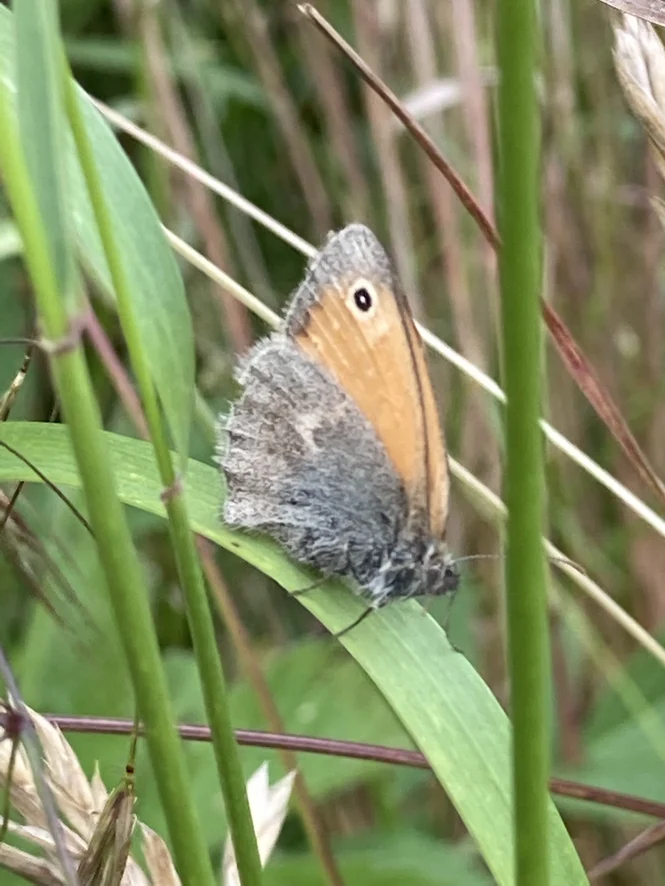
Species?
Coenonympha pamphilus
